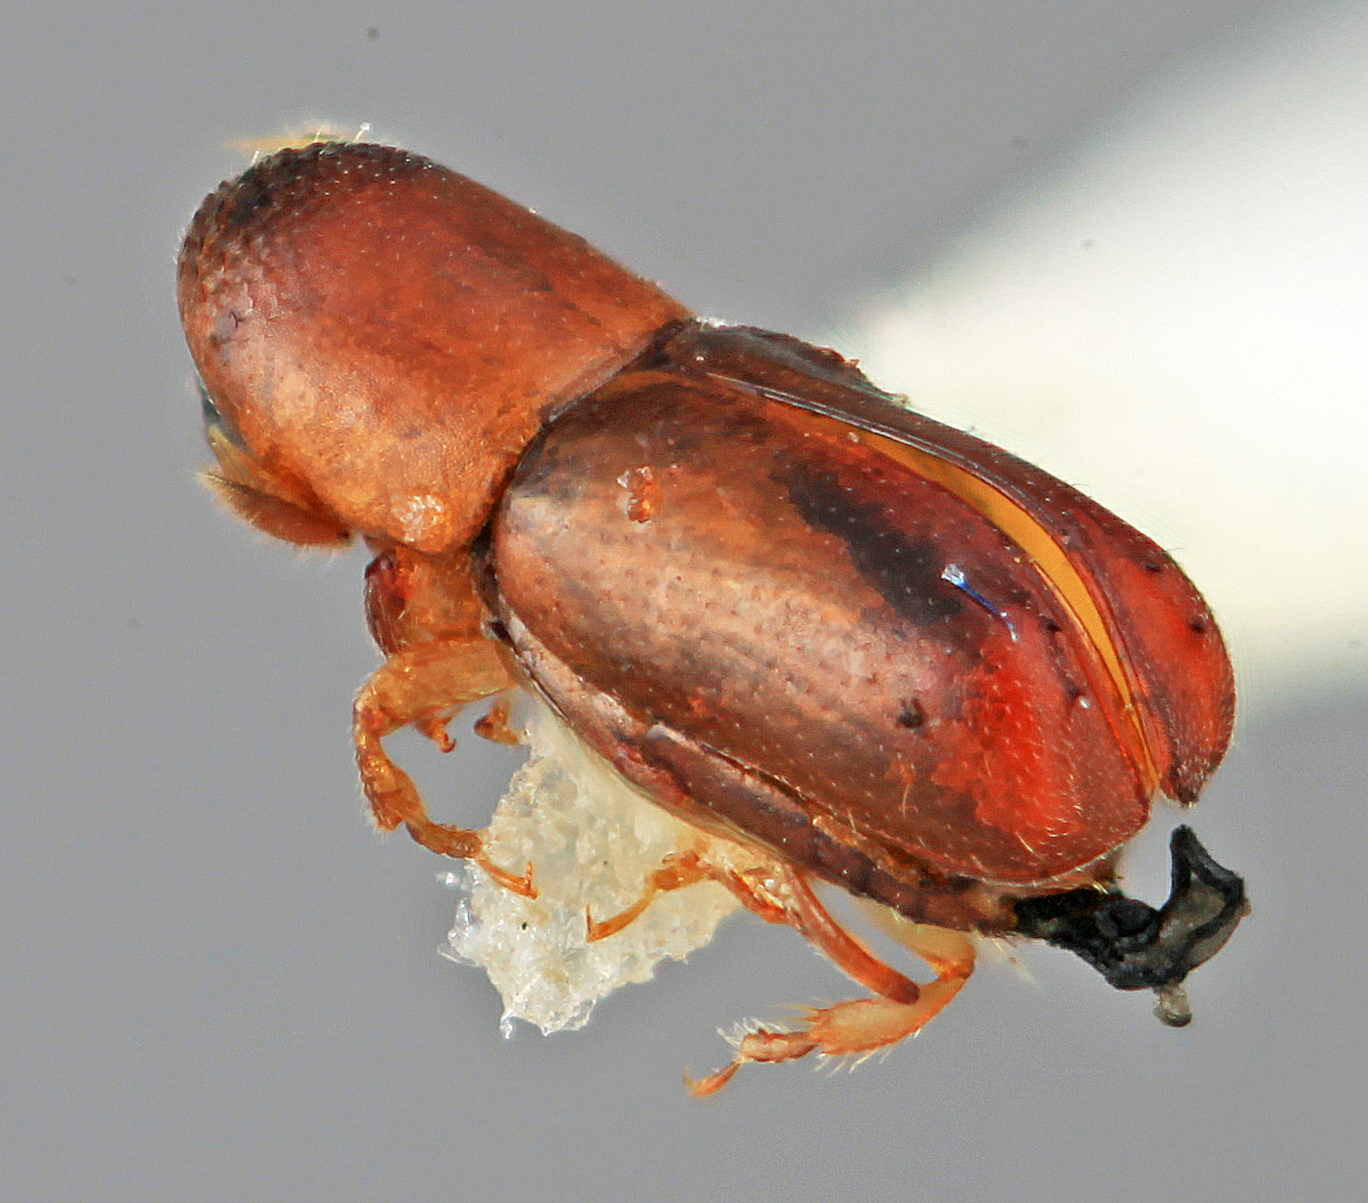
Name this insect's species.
Microcorthylus inops
